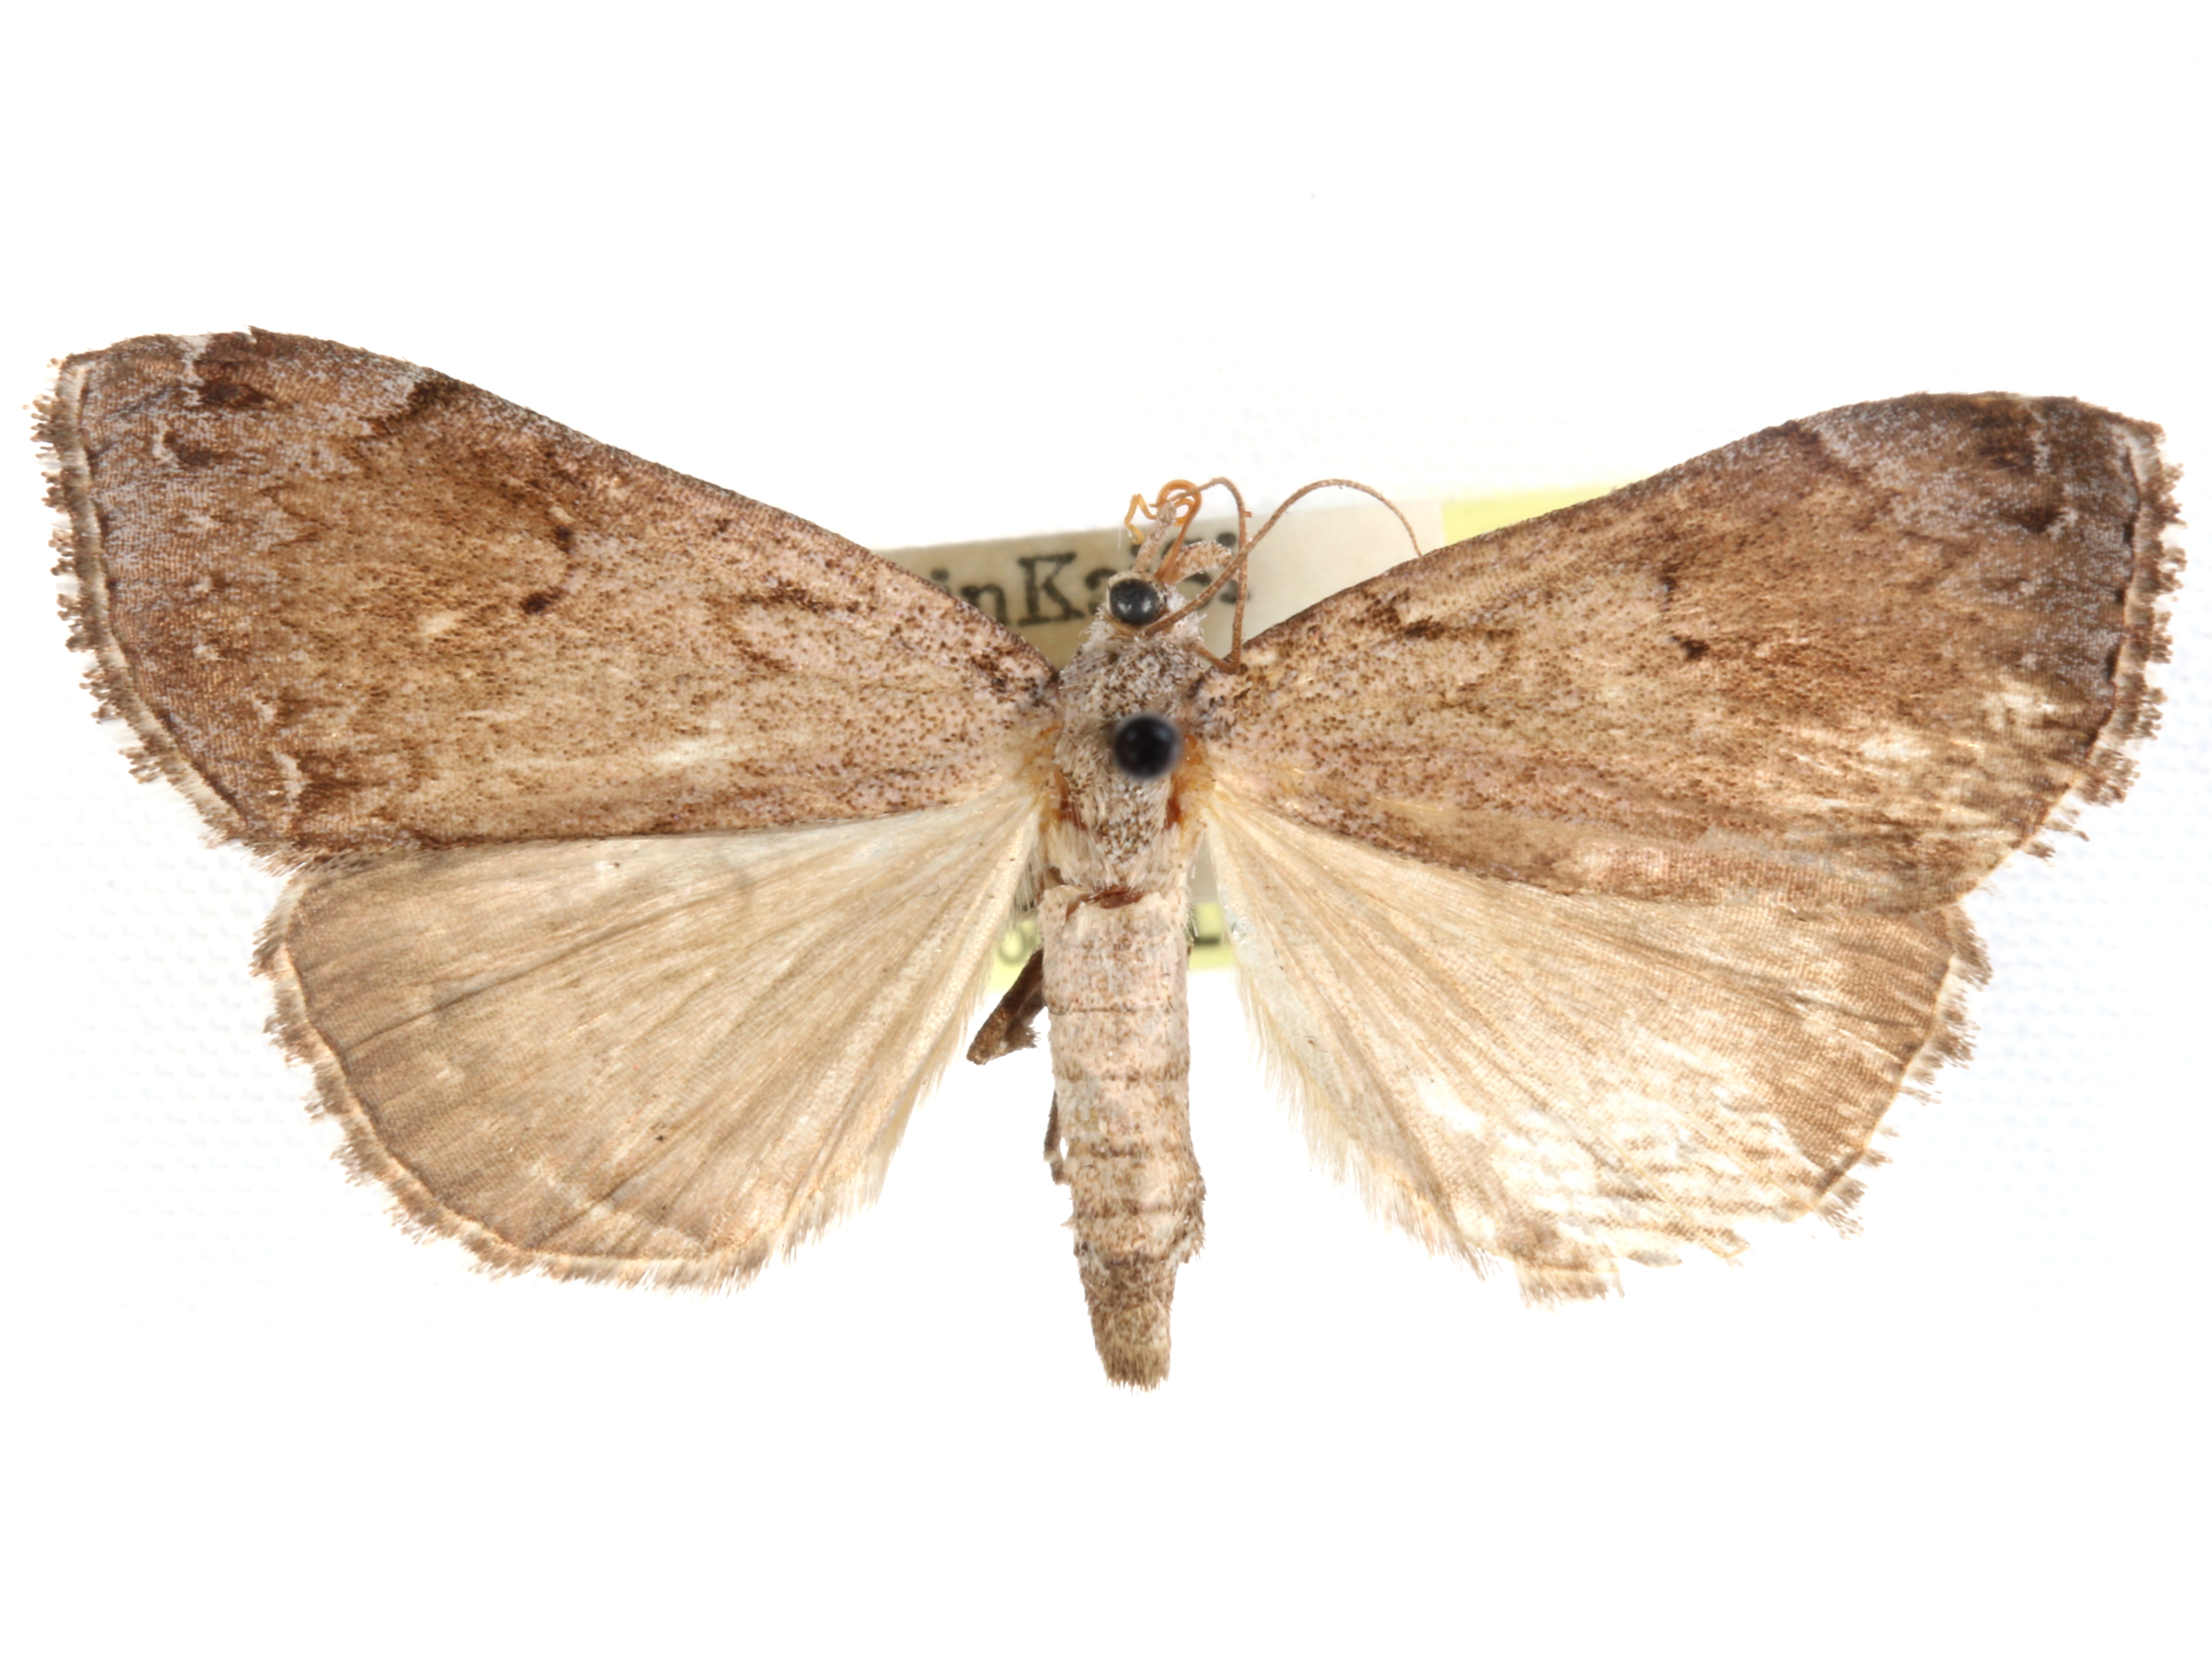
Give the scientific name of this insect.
Goniophila hampsoni
